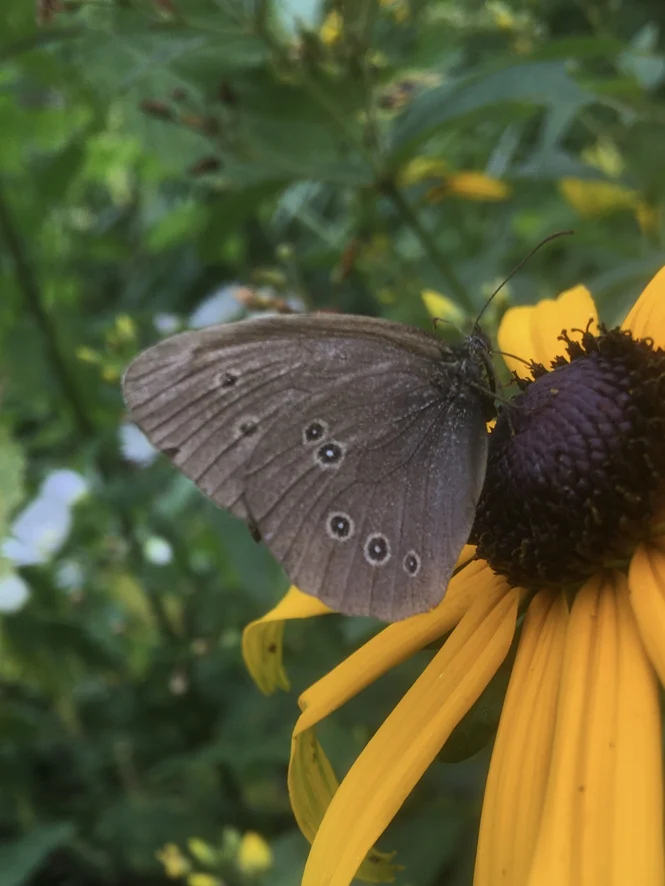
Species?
Aphantopus hyperantus
